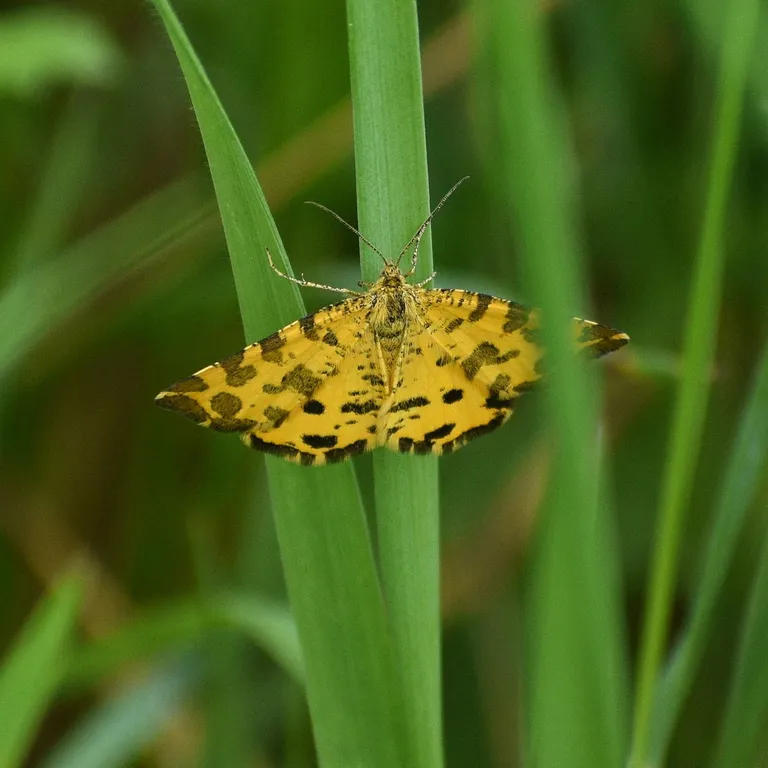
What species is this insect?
Pseudopanthera macularia
